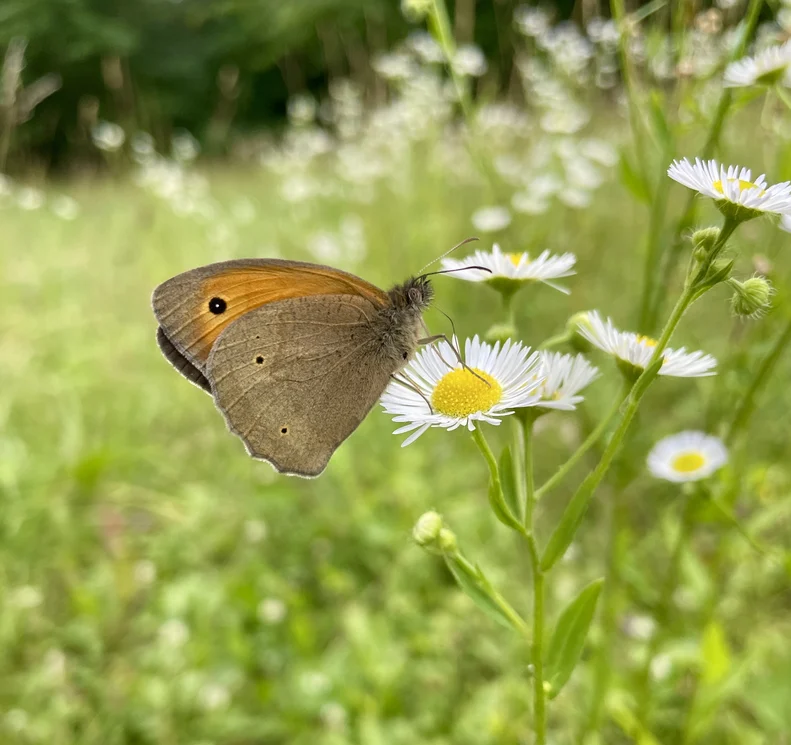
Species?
Maniola jurtina
